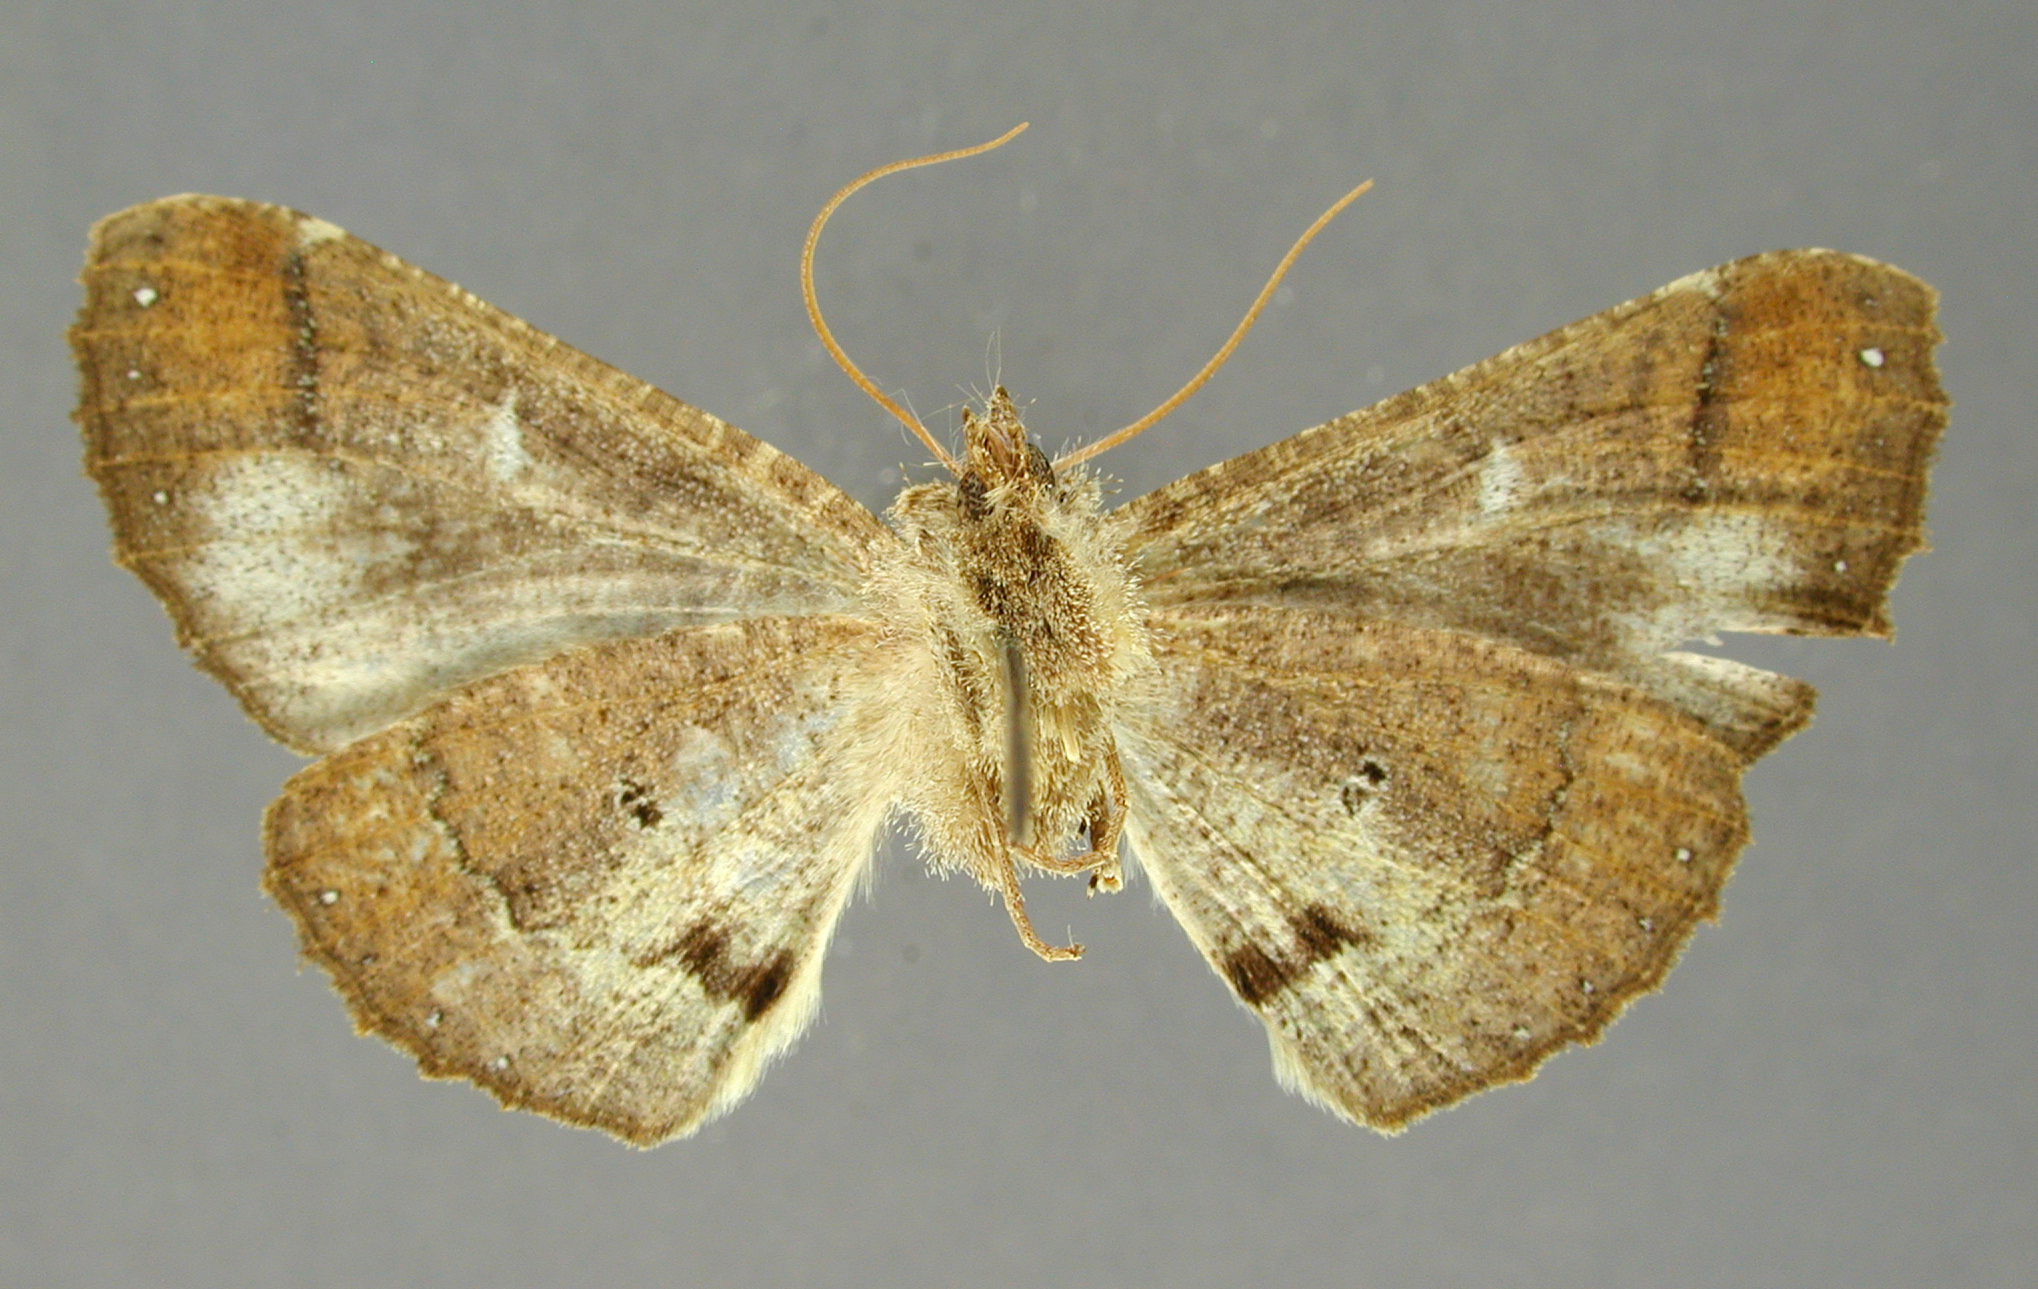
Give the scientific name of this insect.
Pero lepa
